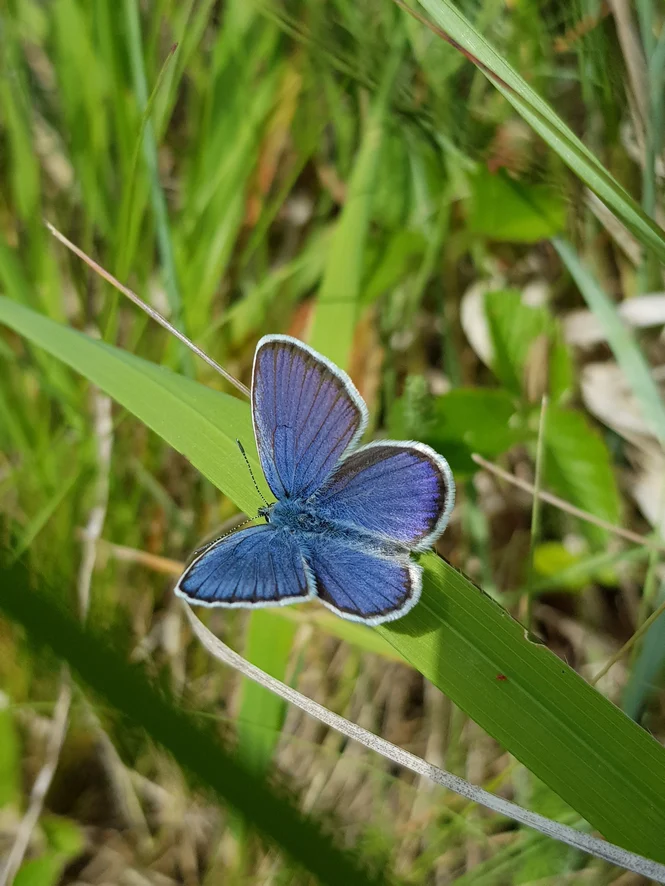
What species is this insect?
Plebejus argyrognomon
